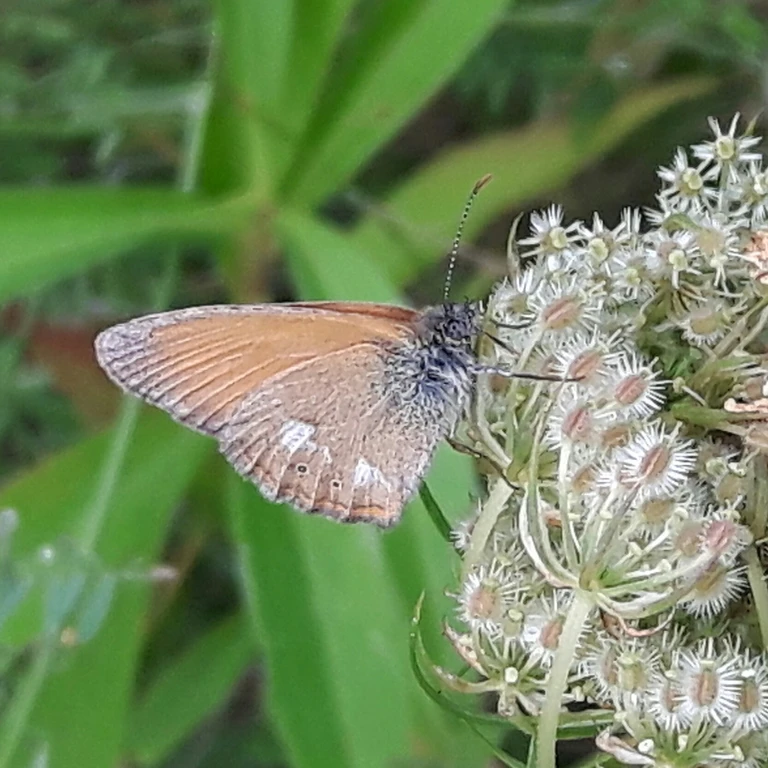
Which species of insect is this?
Coenonympha glycerion (also Coenonympha iphis)
